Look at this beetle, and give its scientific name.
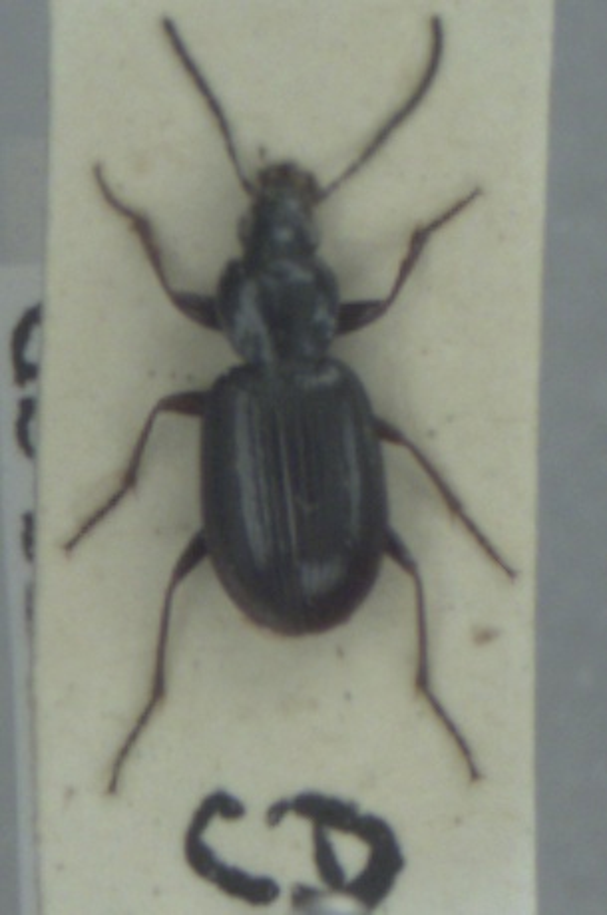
Agonum fuliginosum
